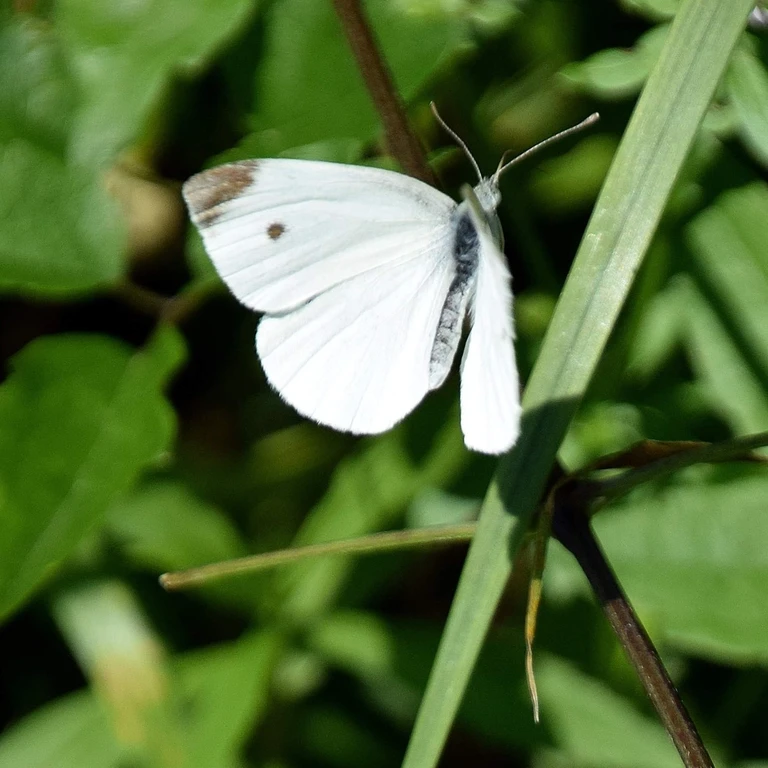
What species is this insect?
Pieris rapae
